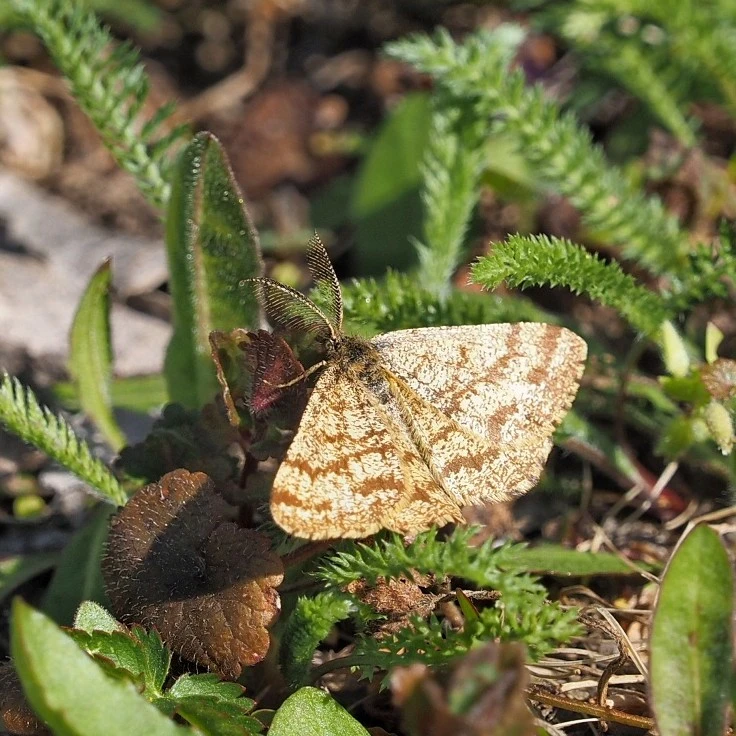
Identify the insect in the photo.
Ematurga atomaria
